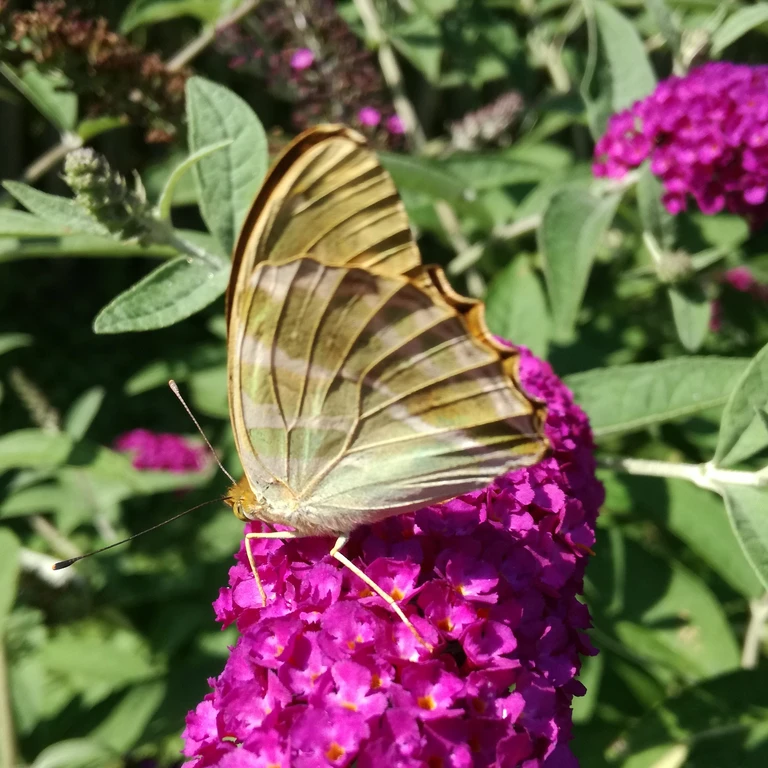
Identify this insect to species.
Argynnis paphia
